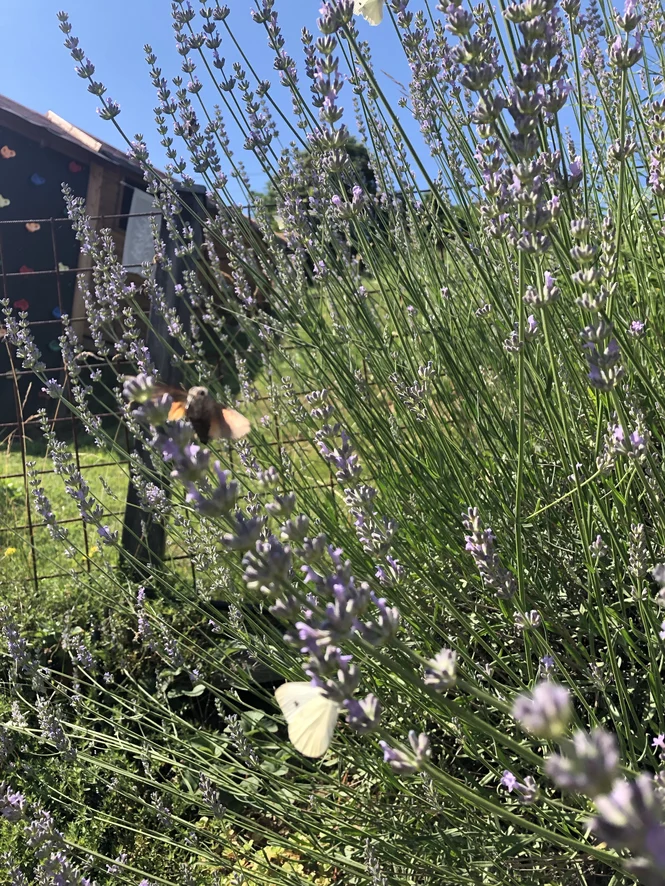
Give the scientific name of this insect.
Macroglossum stellatarum
